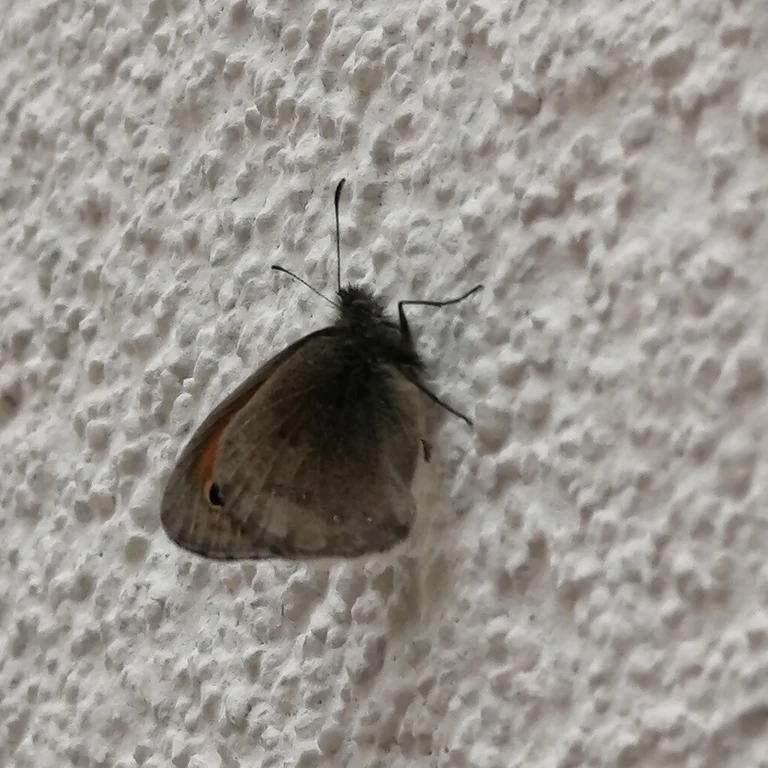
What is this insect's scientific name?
Coenonympha pamphilus
